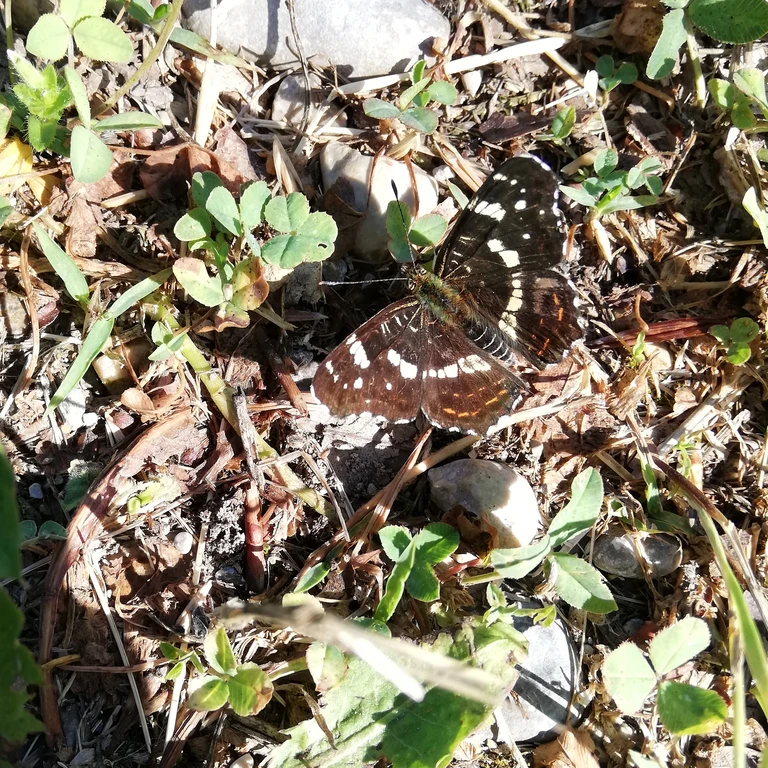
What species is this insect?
Araschnia levana
